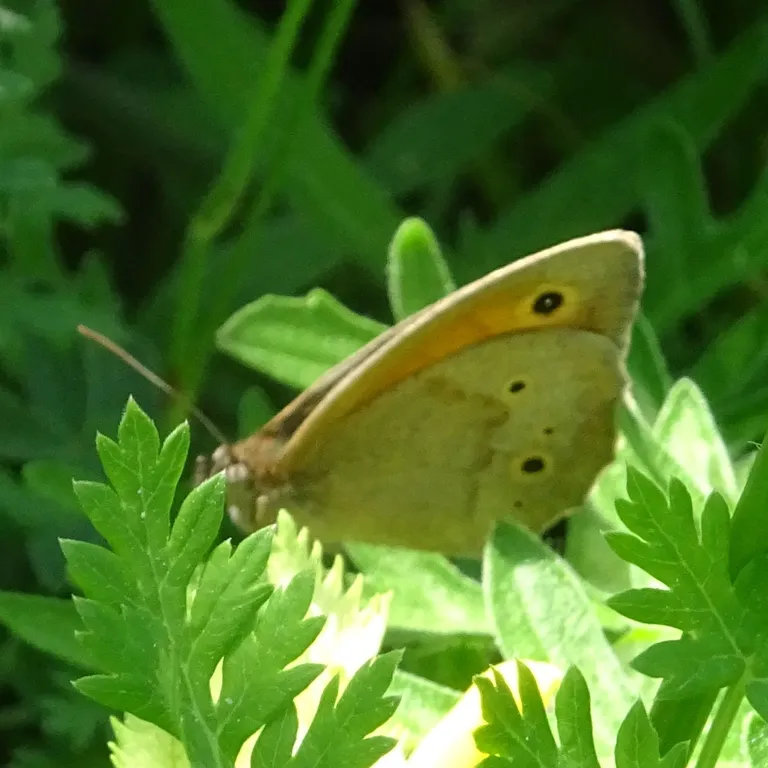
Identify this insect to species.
Maniola jurtina
